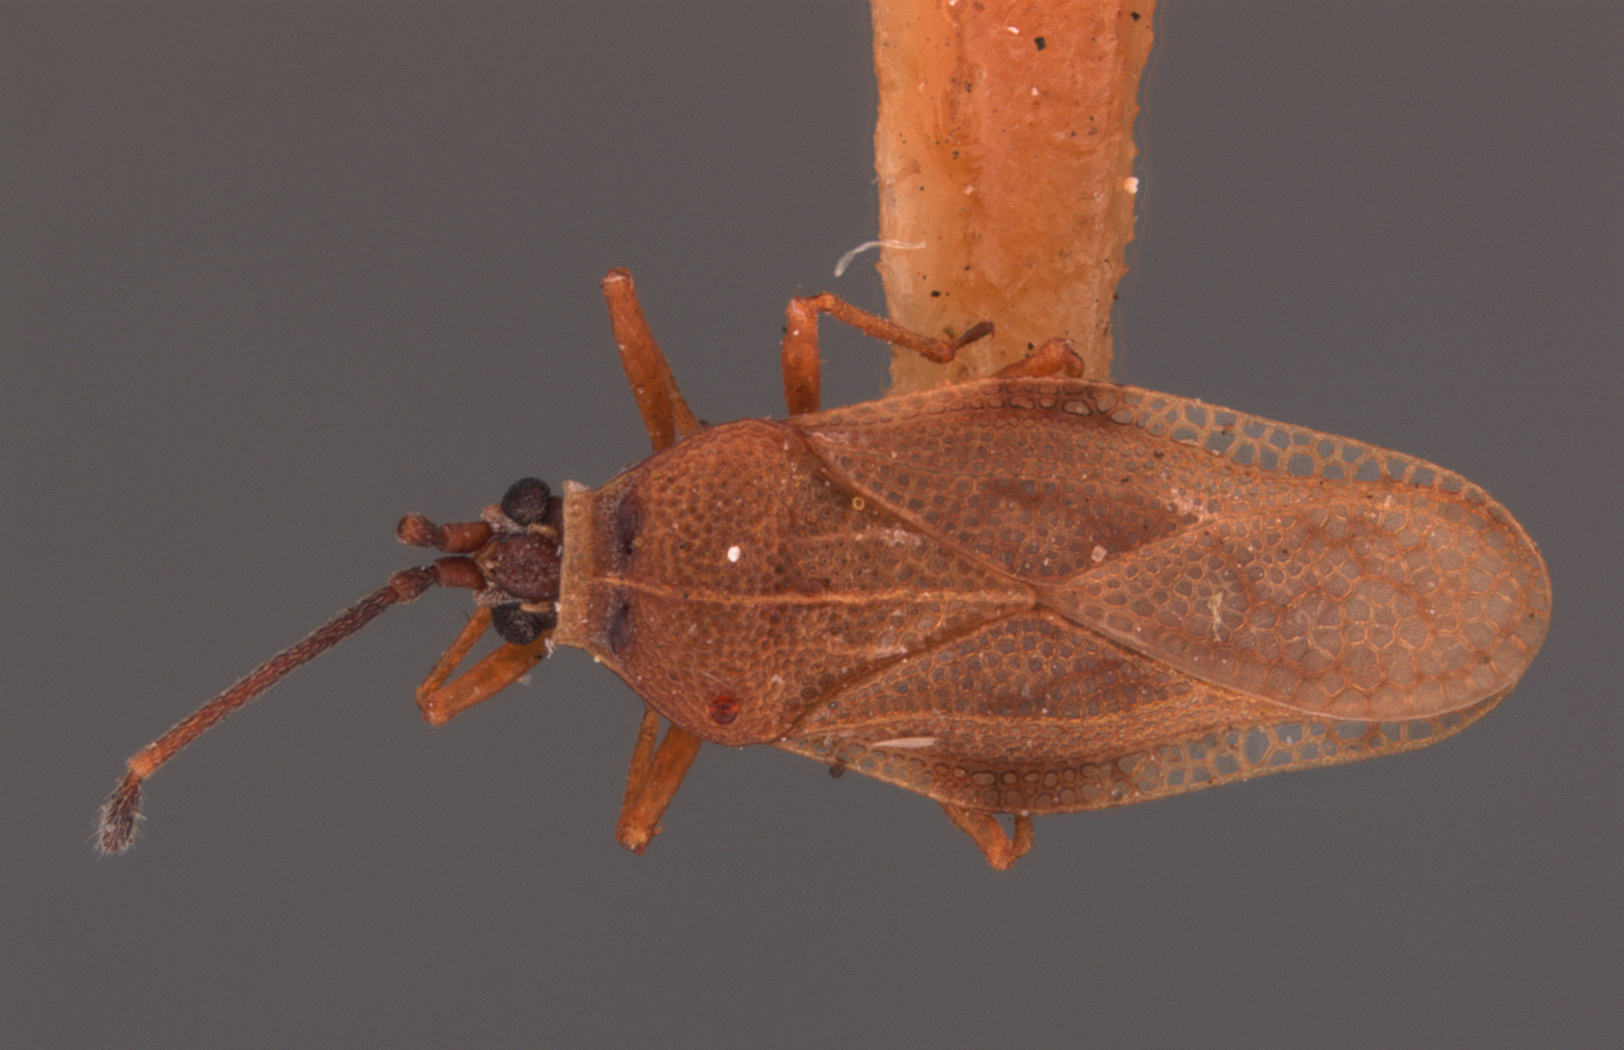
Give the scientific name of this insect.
Leptoypha elliptica
